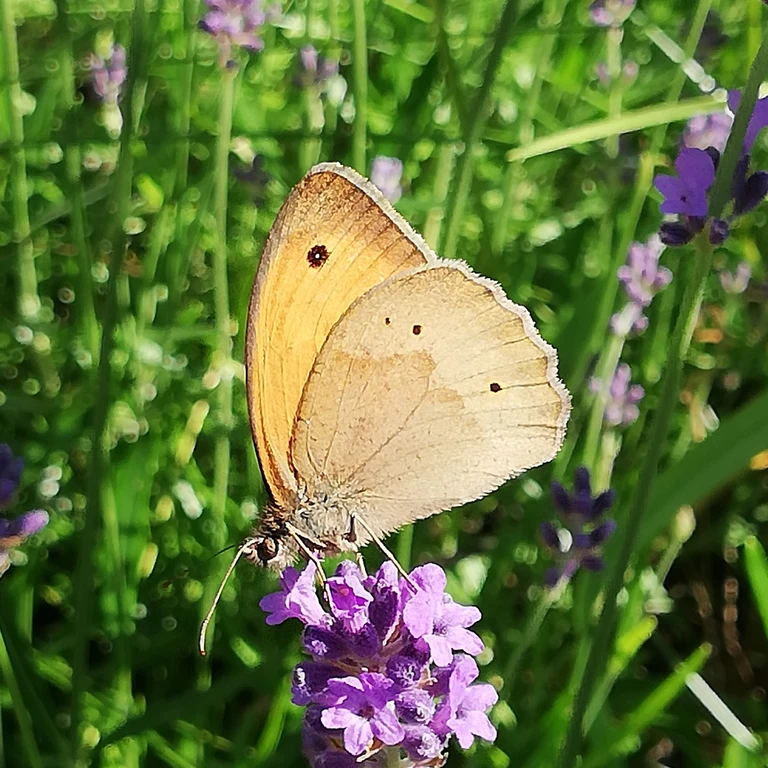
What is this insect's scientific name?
Maniola jurtina
